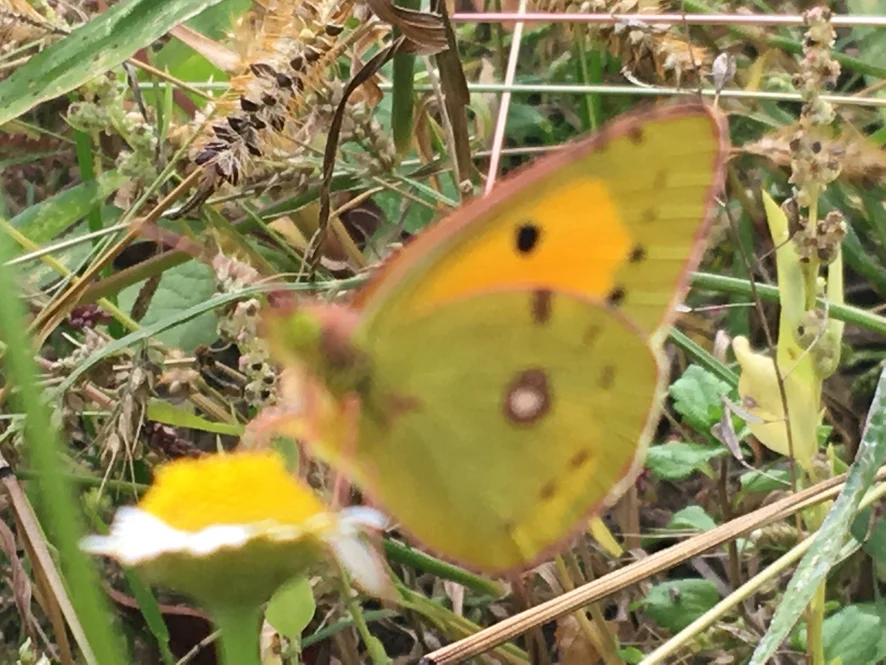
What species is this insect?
Colias croceus
